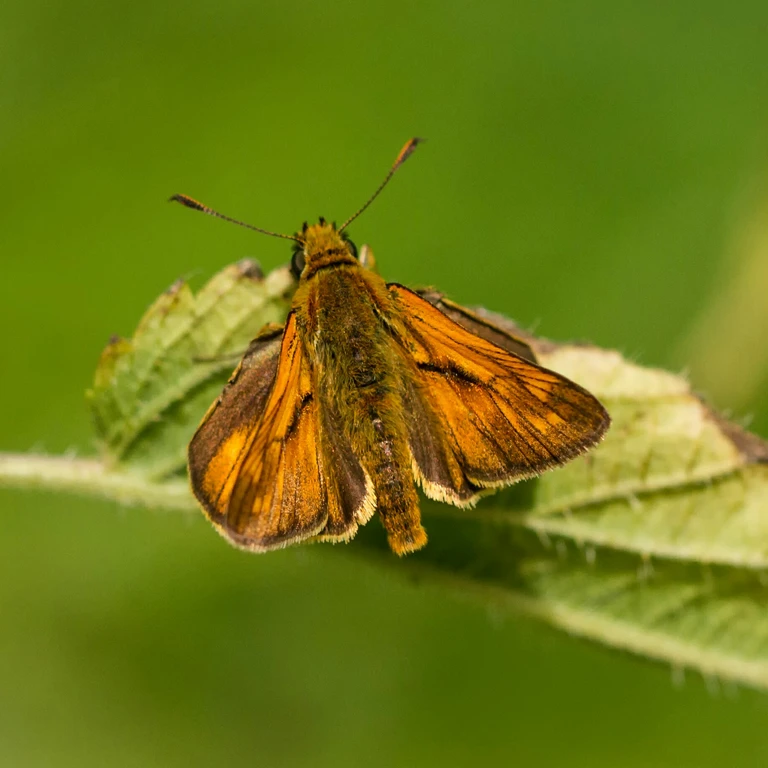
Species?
Ochlodes sylvanus (also Ochlodes venata)
